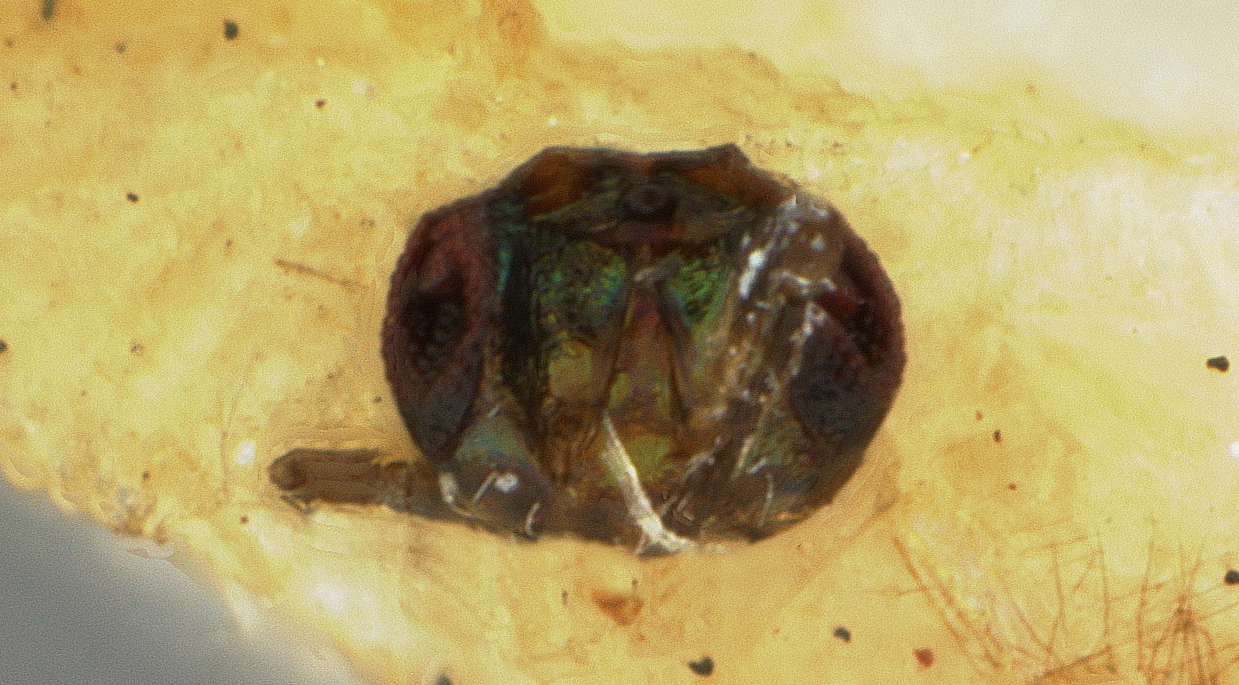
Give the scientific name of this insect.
Gyrolasia metallica
